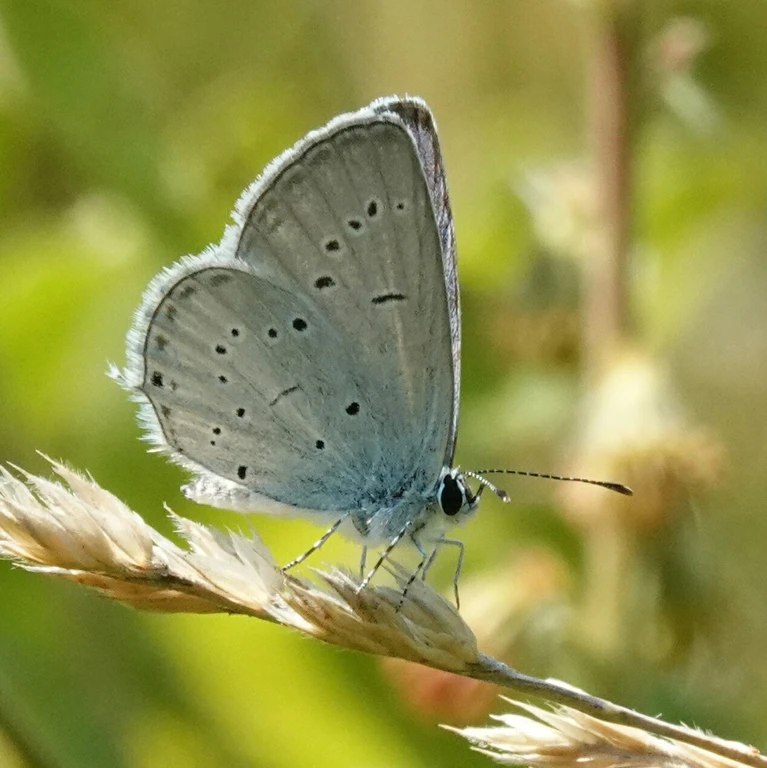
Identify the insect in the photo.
Cupido decolorata (also Elkalyce decolorata)
